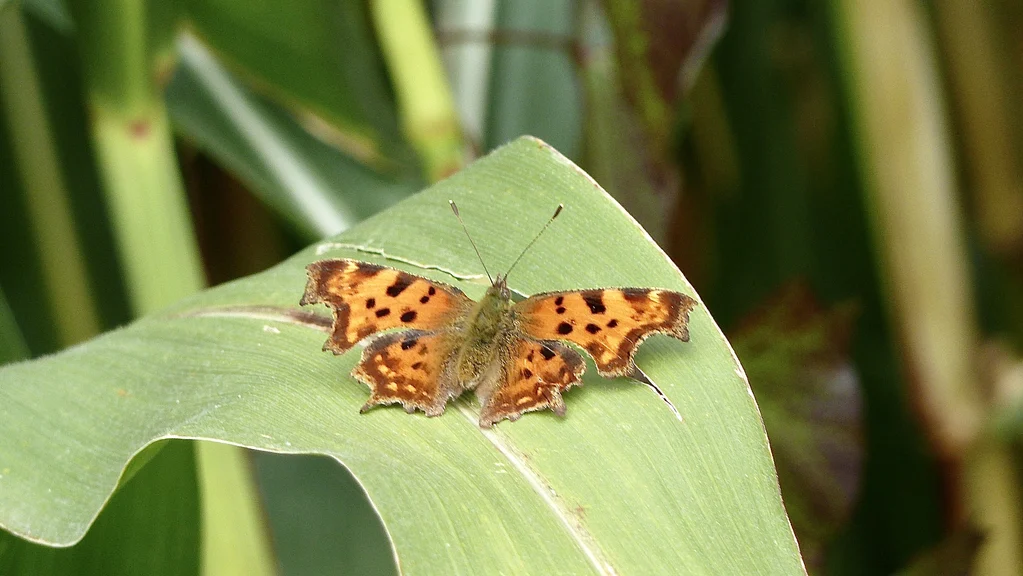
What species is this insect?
Polygonia c-album
